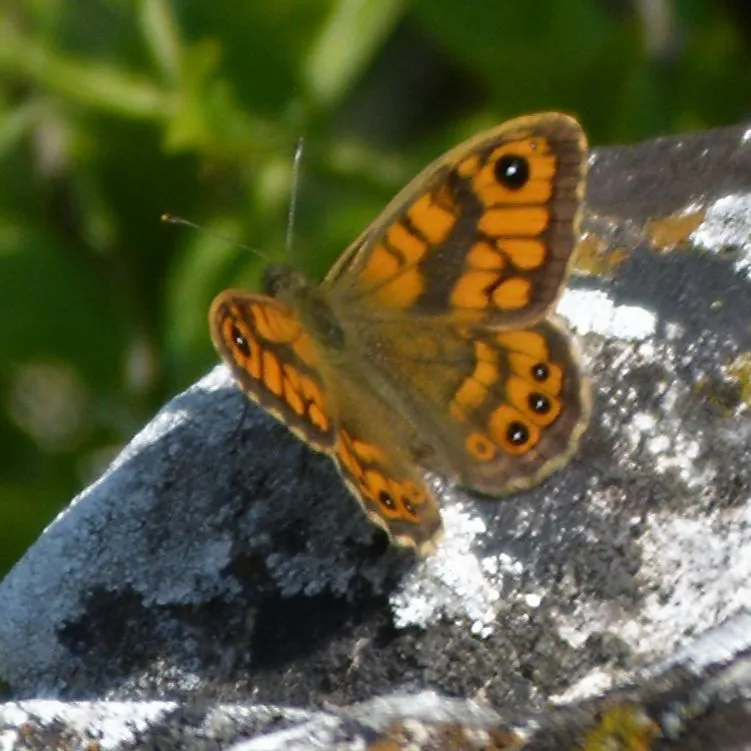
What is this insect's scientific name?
Lasiommata megera (also Pararge megera)
